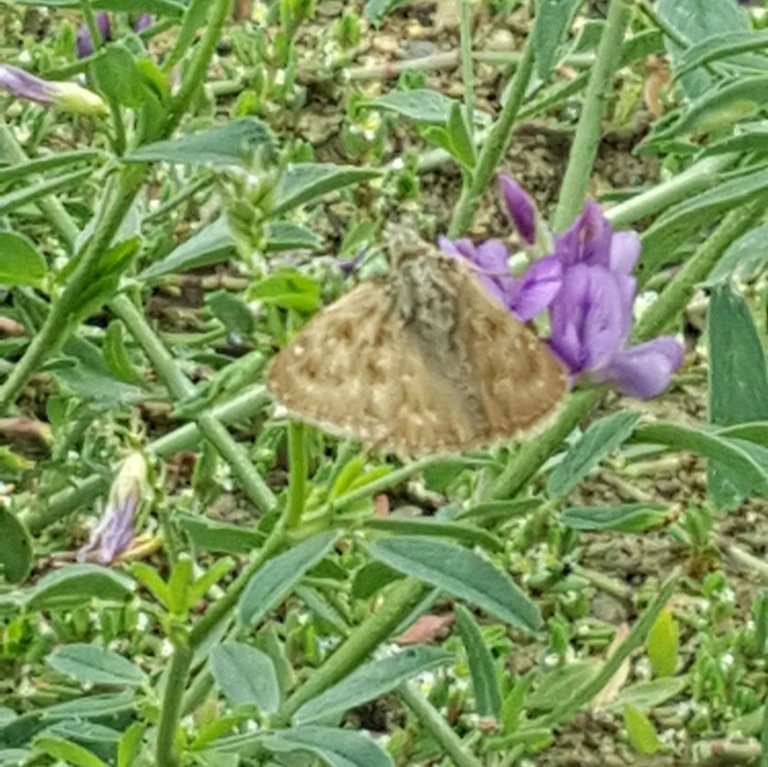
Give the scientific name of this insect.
Erynnis tages
